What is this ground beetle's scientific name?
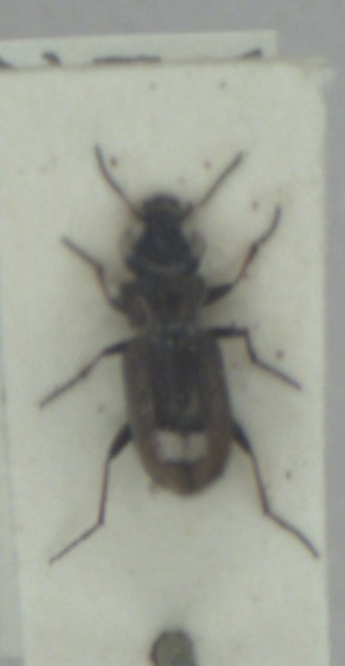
Notiophilus biguttatus
